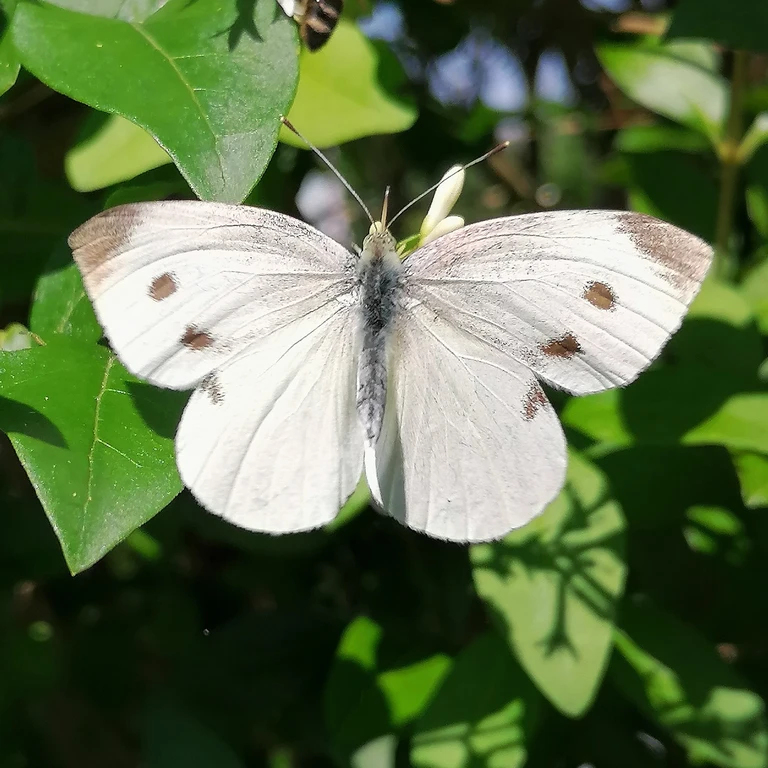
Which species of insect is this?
Pieris rapae
